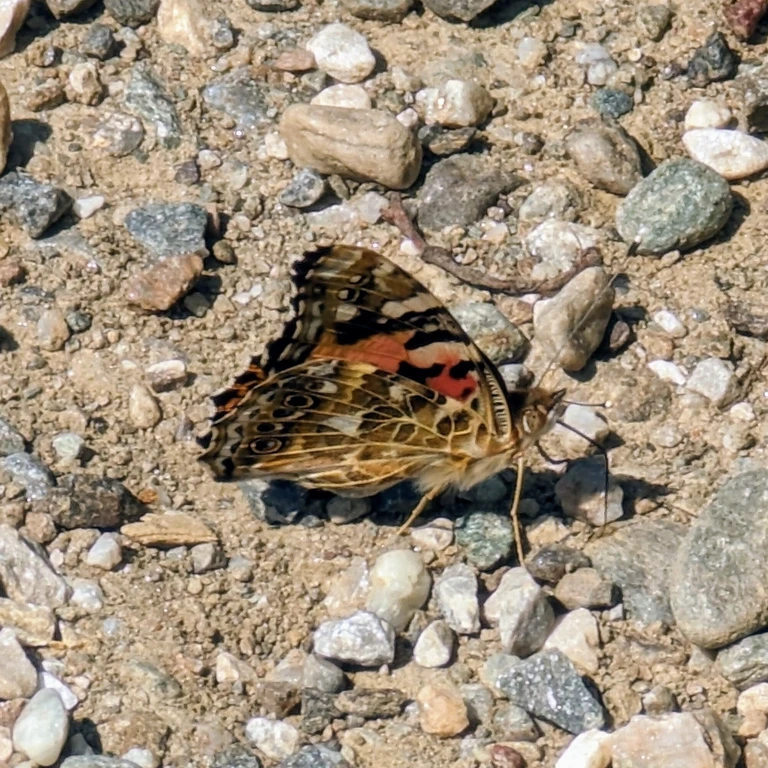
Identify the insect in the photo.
Vanessa cardui
